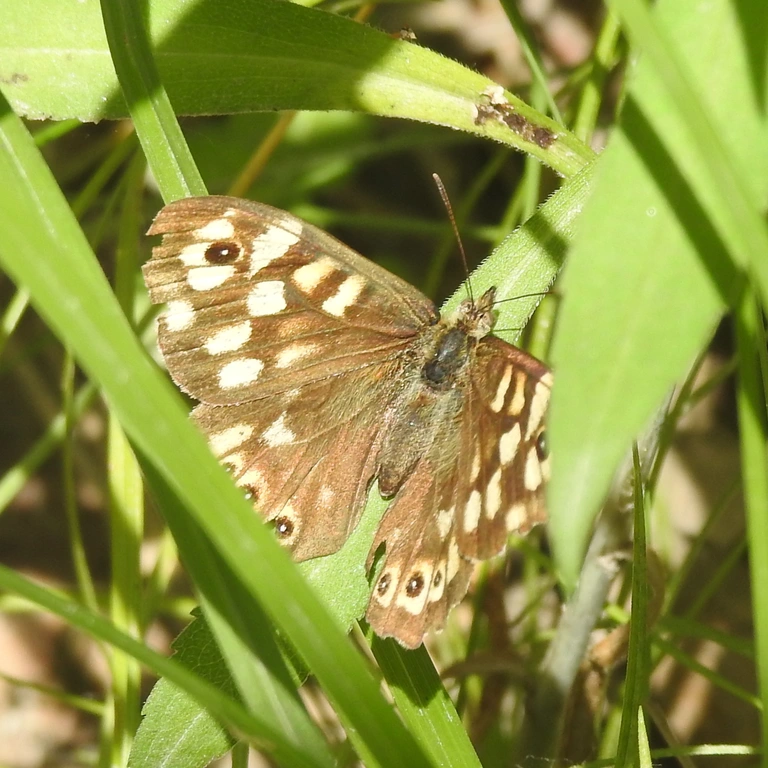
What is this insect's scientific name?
Pararge aegeria
